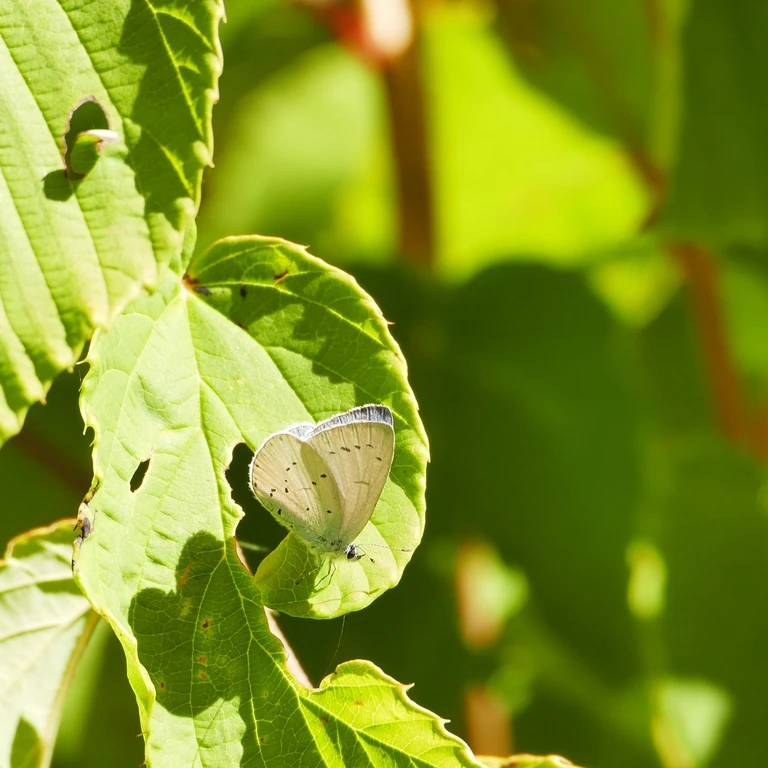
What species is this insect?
Celastrina argiolus
